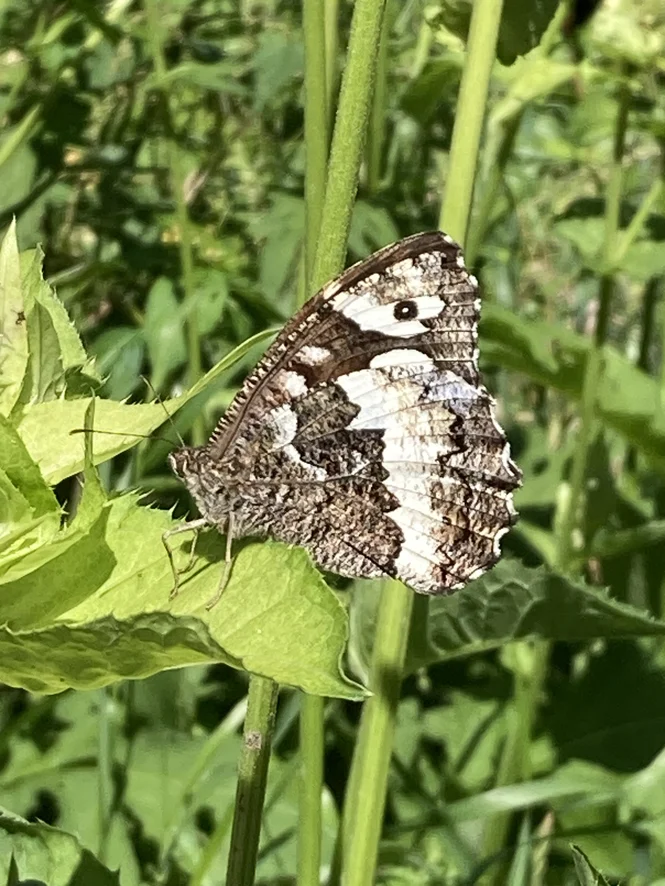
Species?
Brintesia circe
